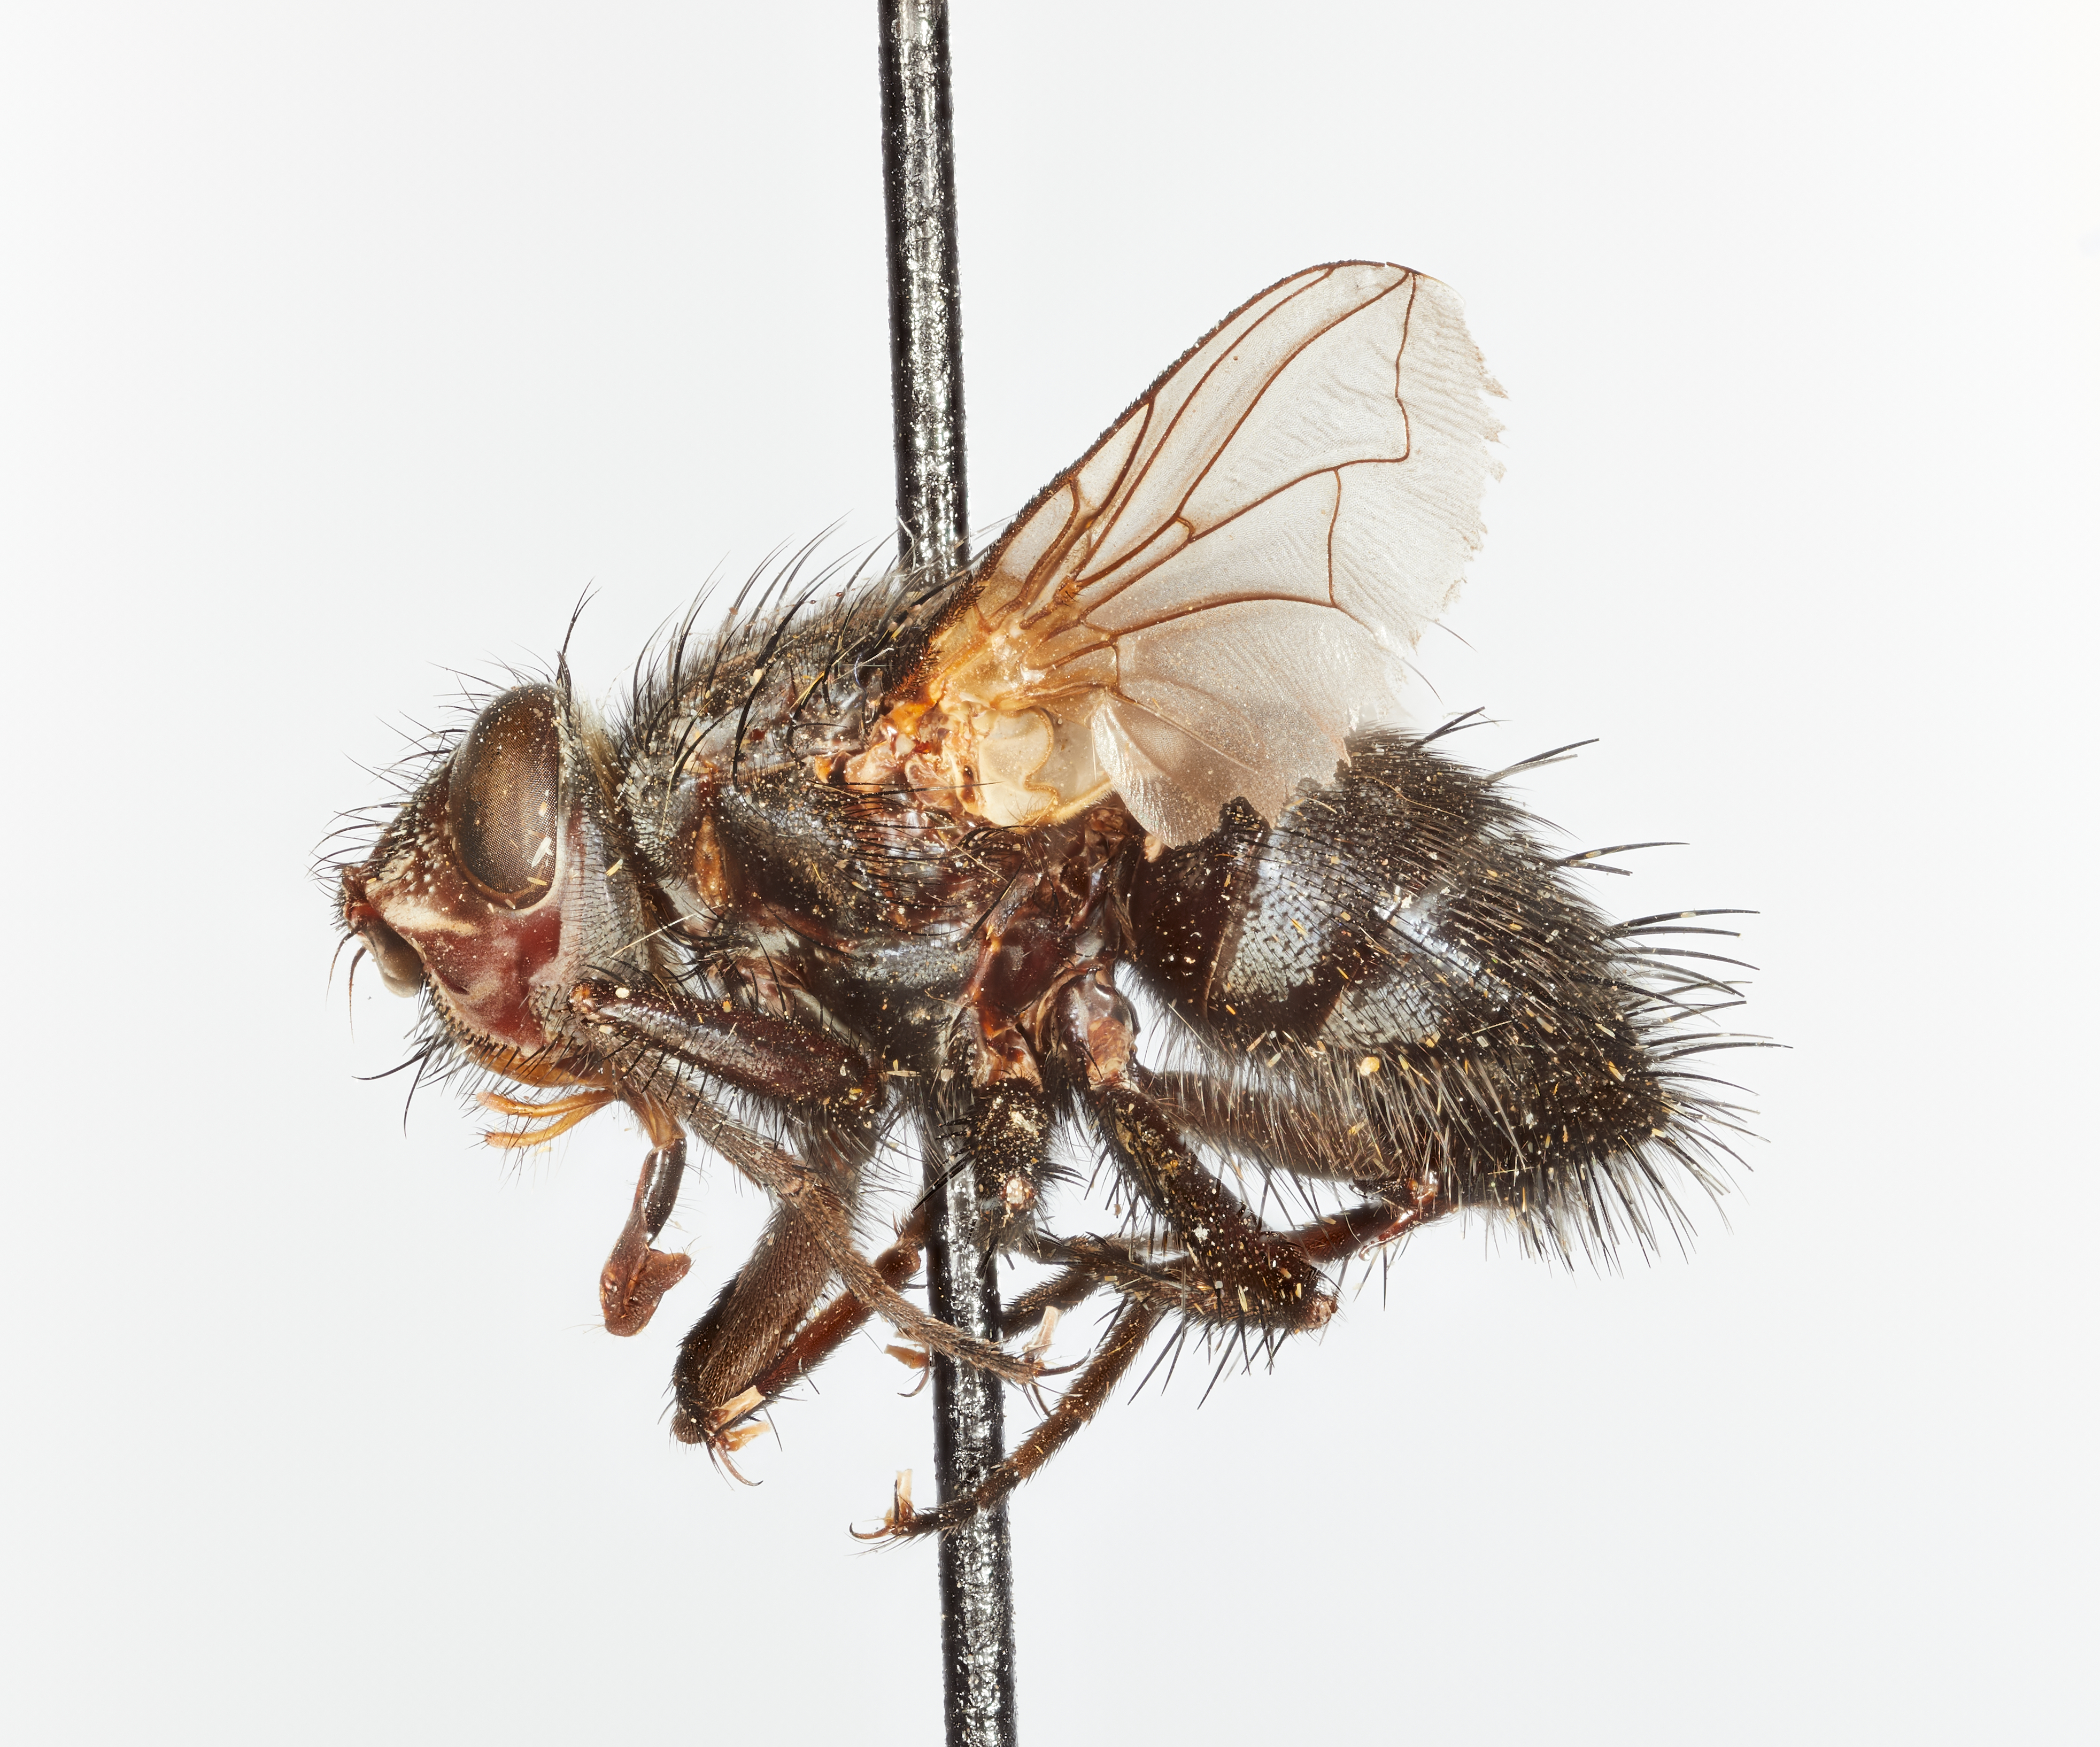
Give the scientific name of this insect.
Selenomyia plena
